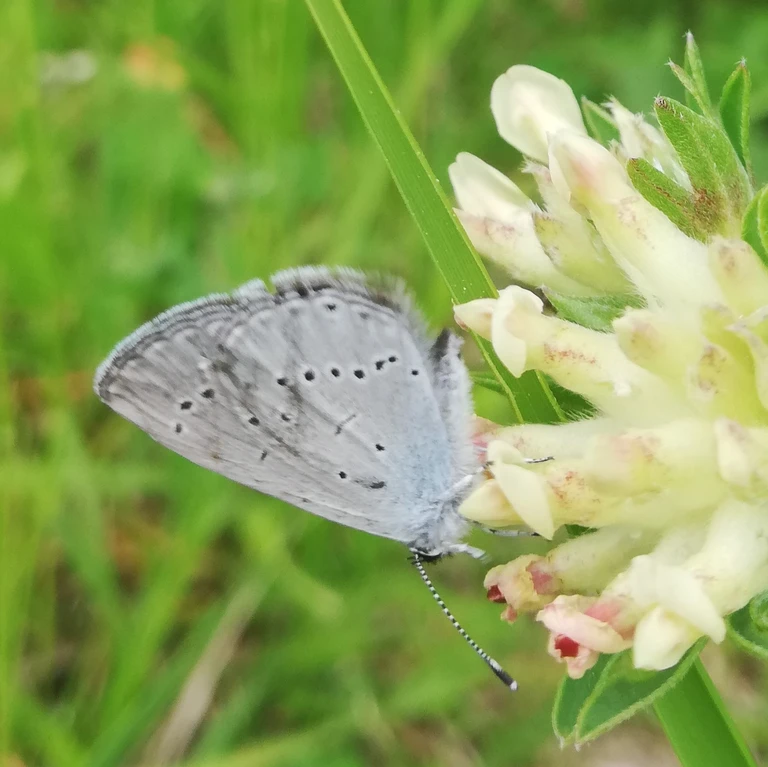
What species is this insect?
Cupido minimus
